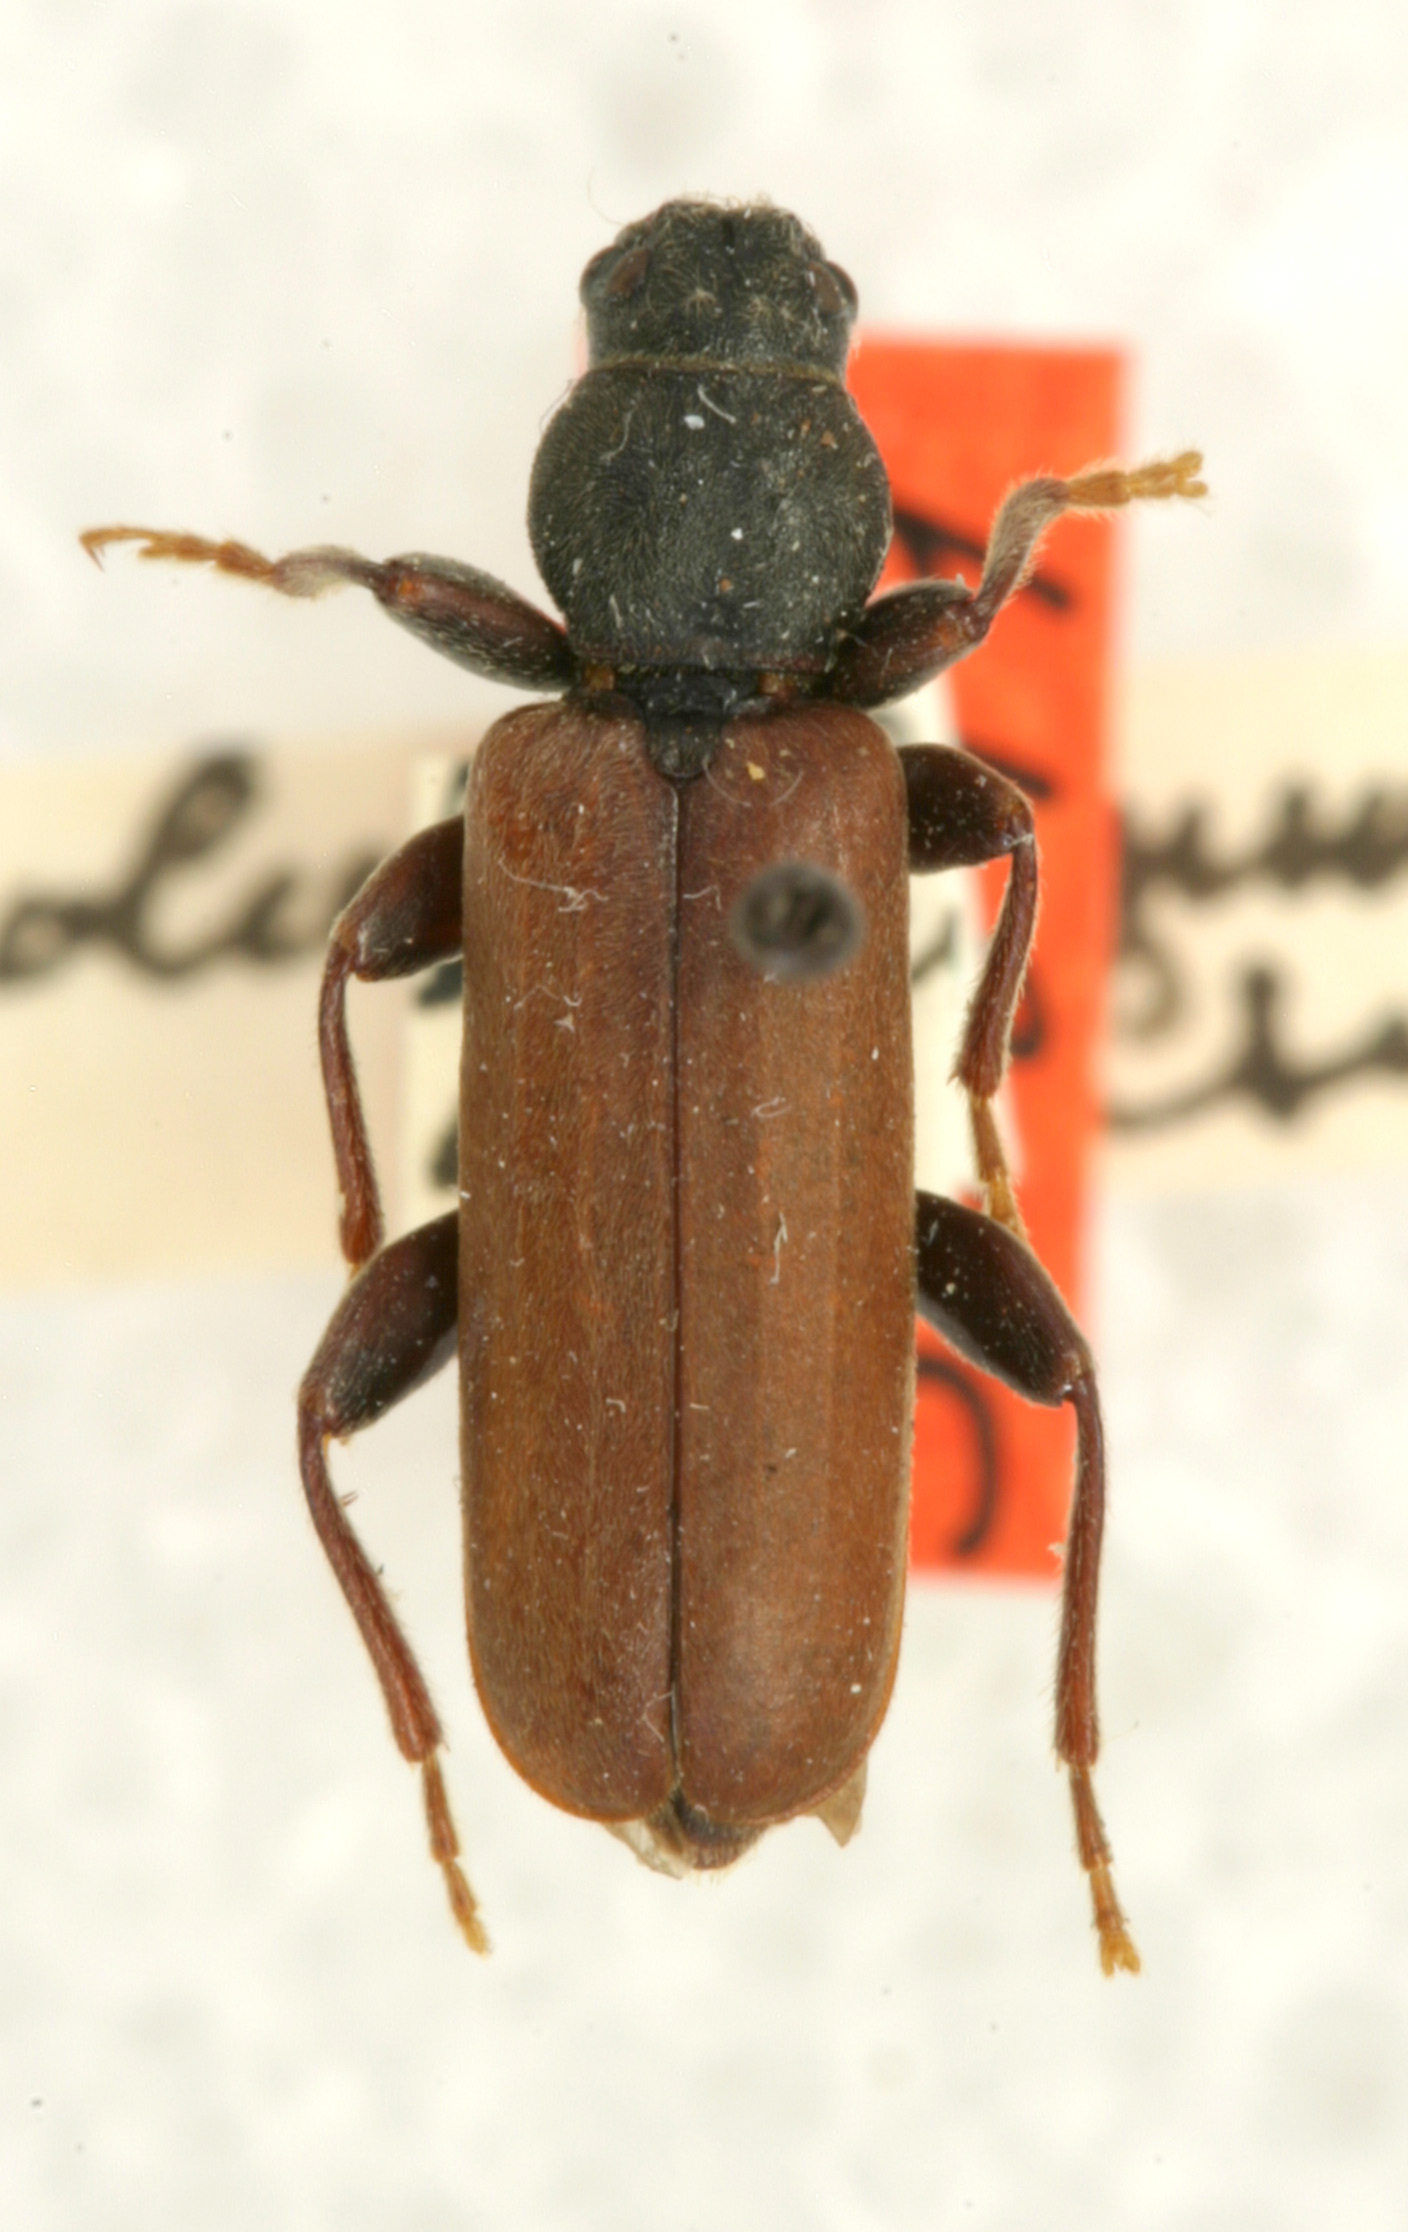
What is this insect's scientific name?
Tetropium velutinum (also Tetropium columbianum)
